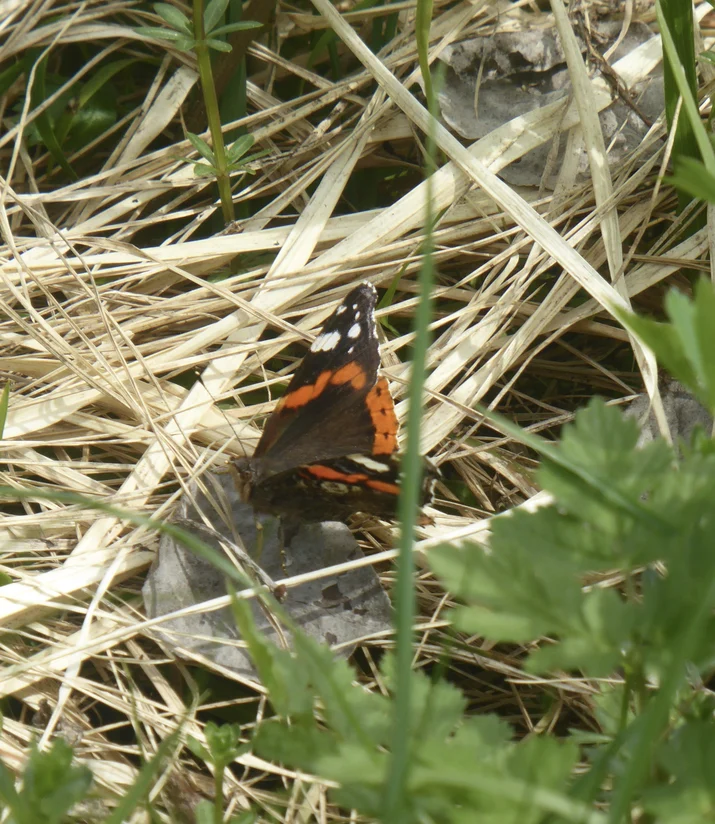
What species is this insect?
Vanessa atalanta
